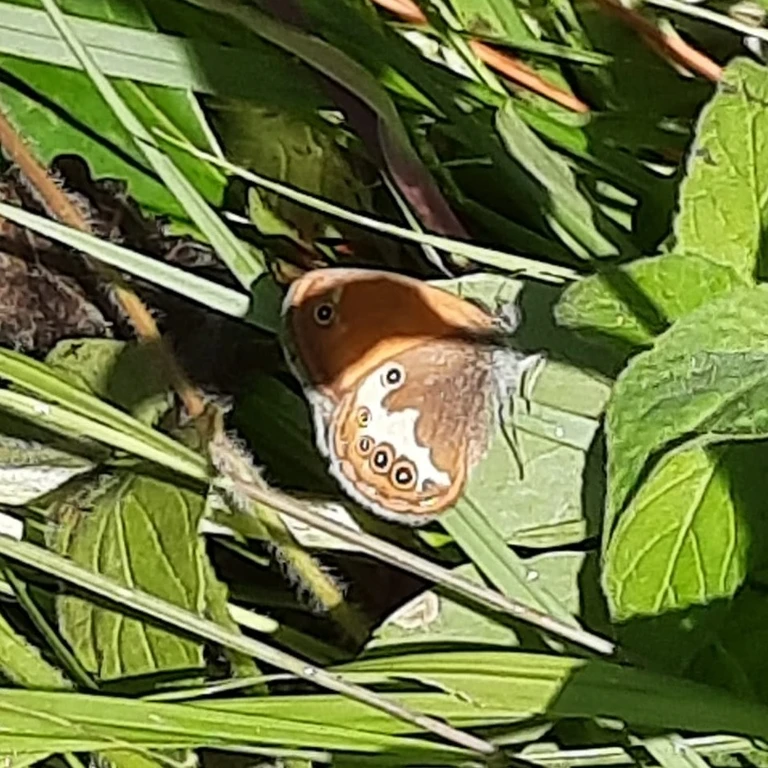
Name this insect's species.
Coenonympha arcania
